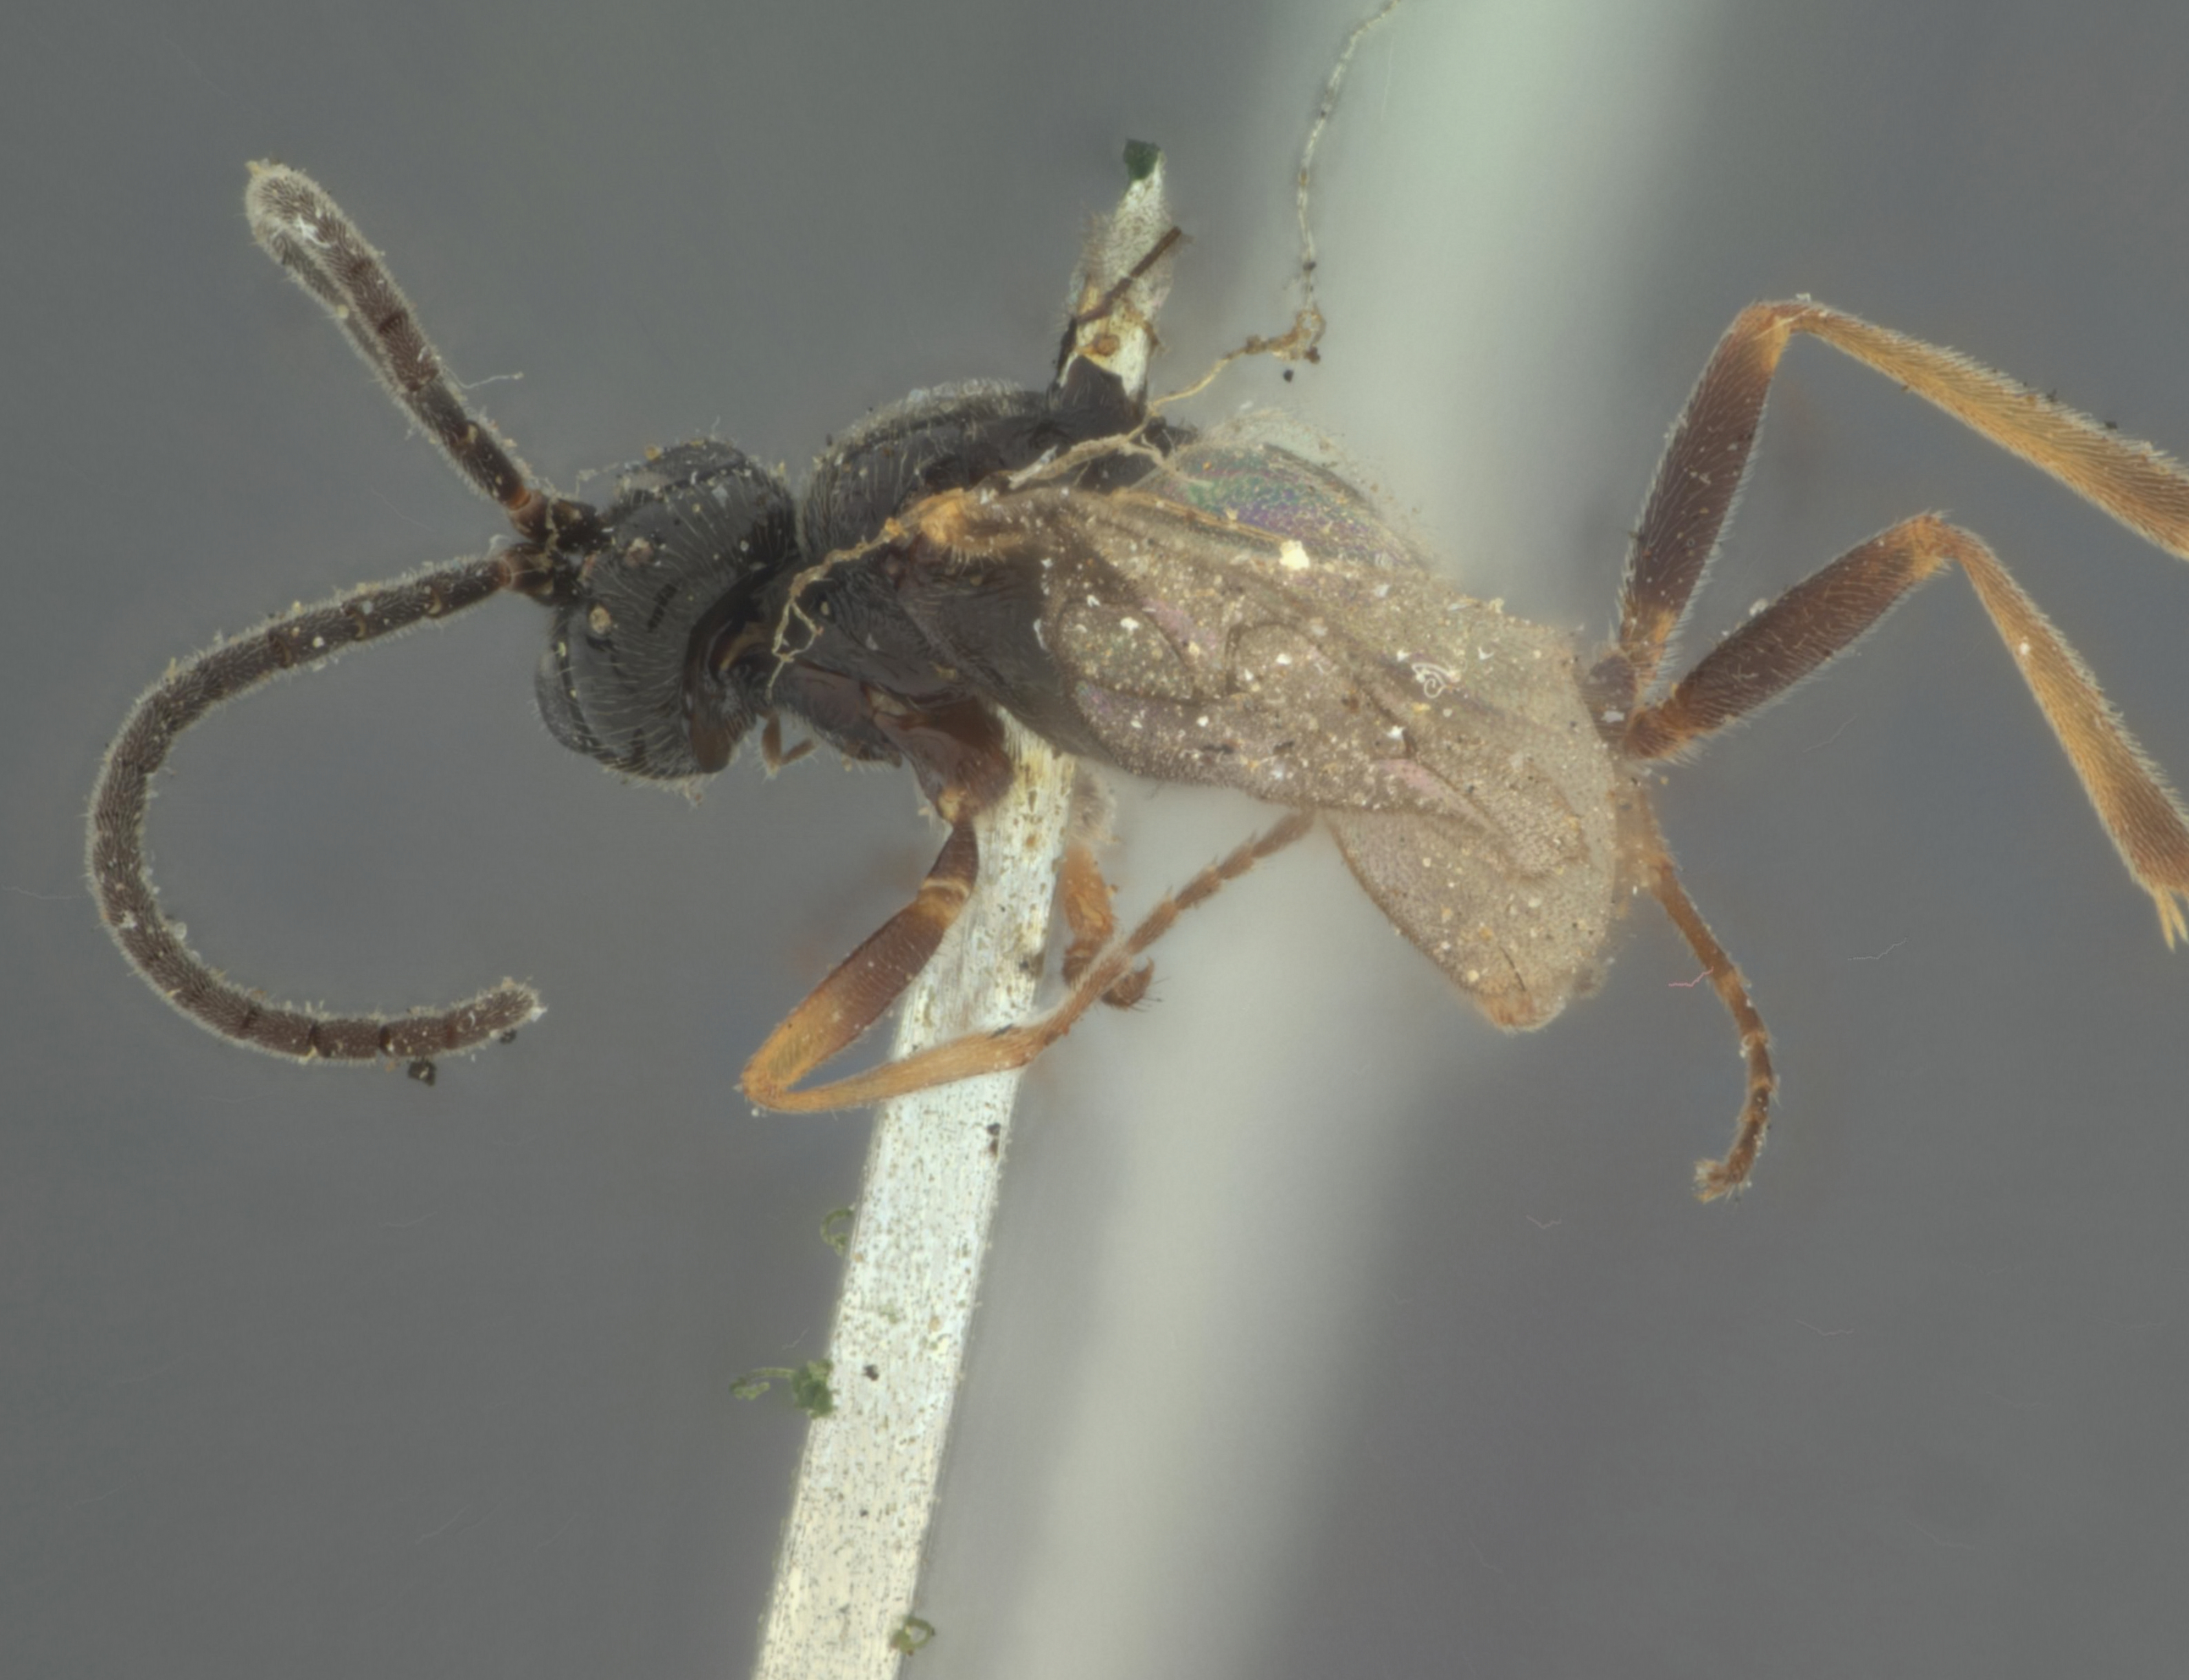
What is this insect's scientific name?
Isochresta unicincta
